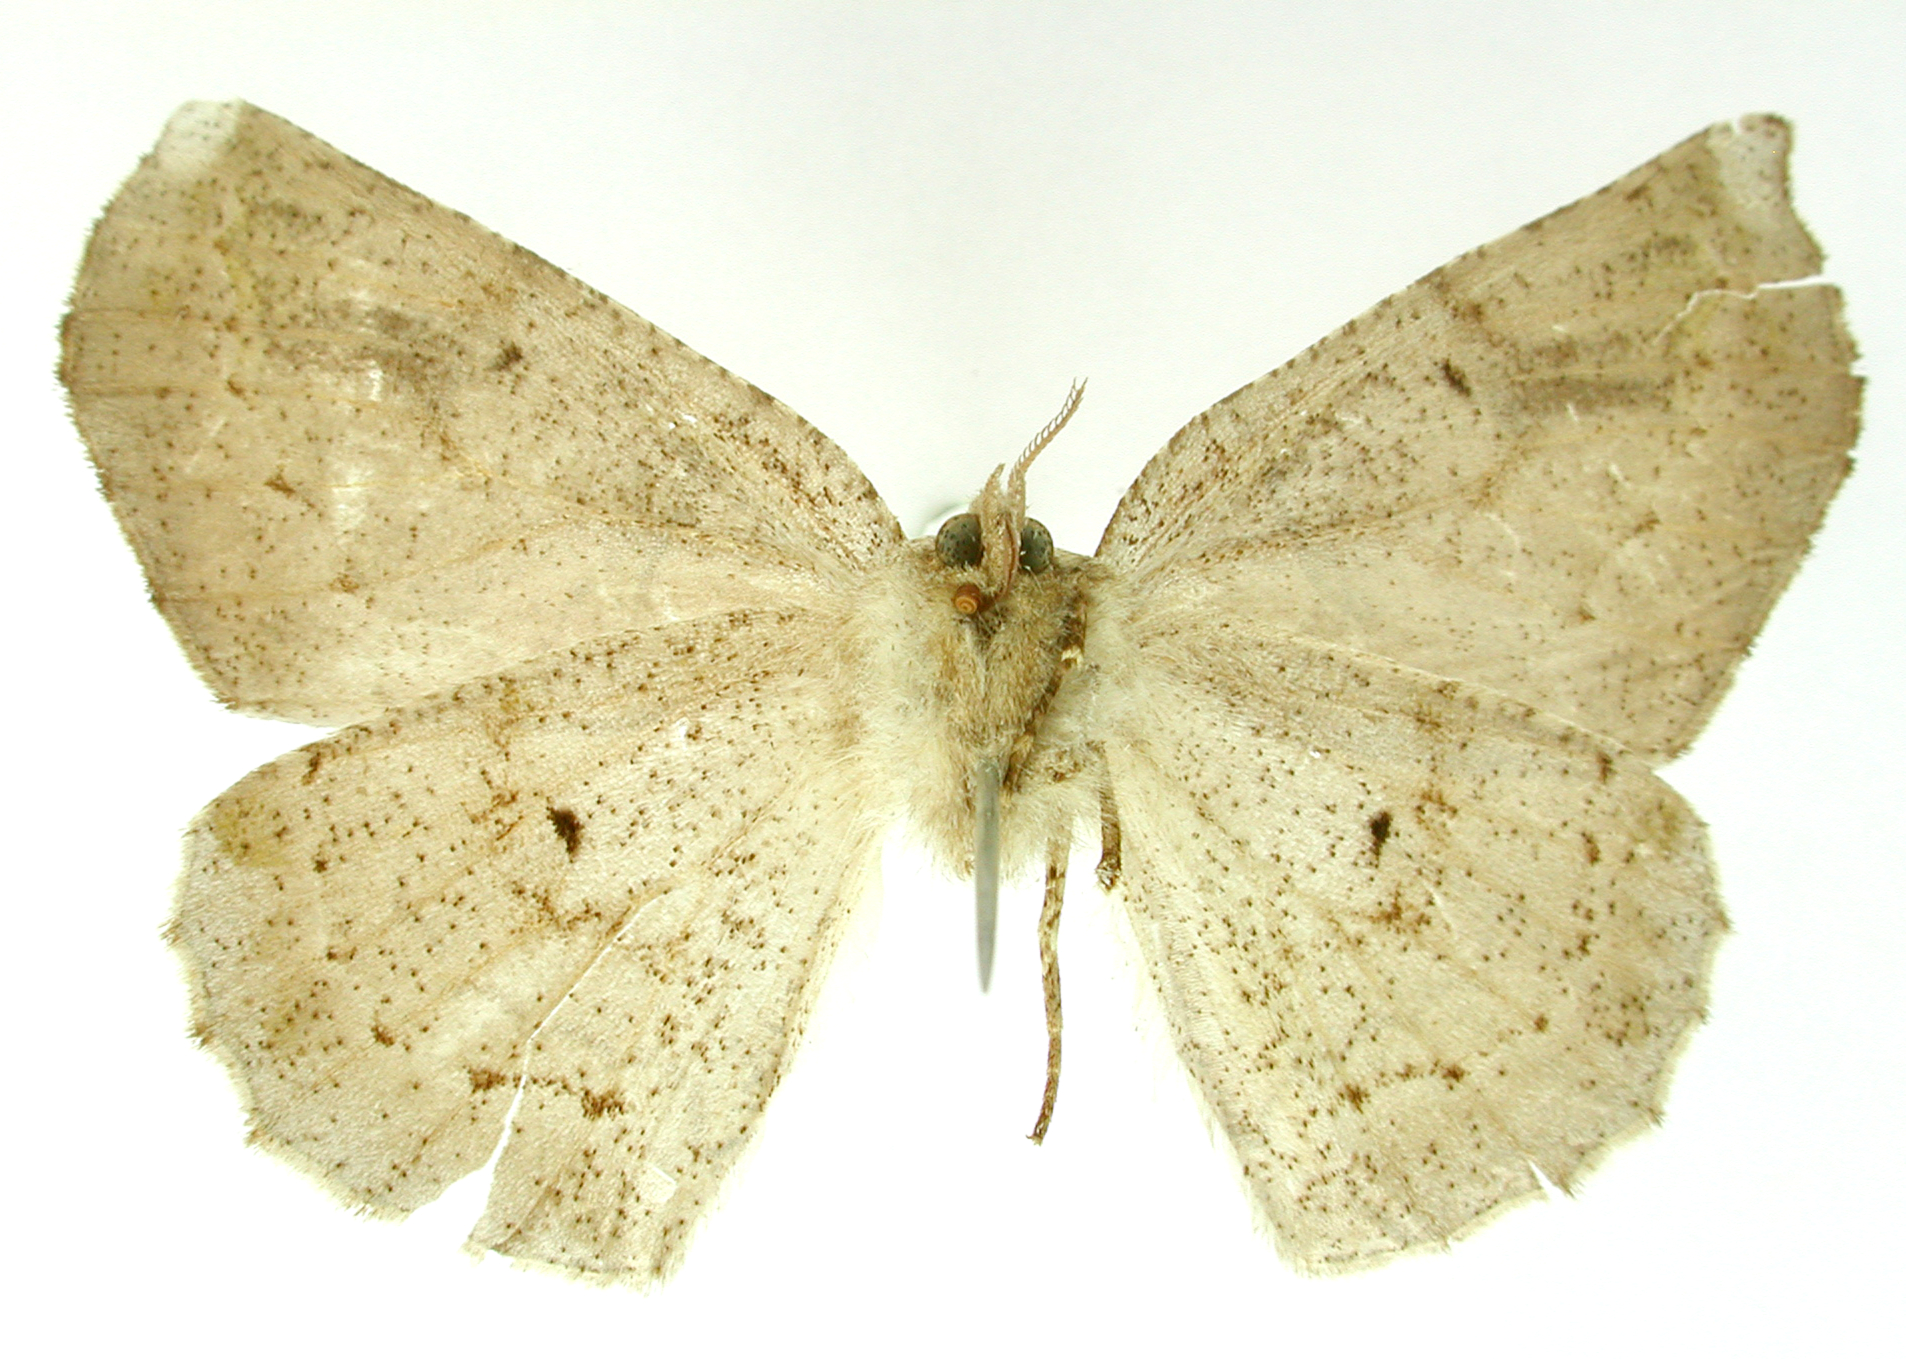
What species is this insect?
Callopsiodes cautama
